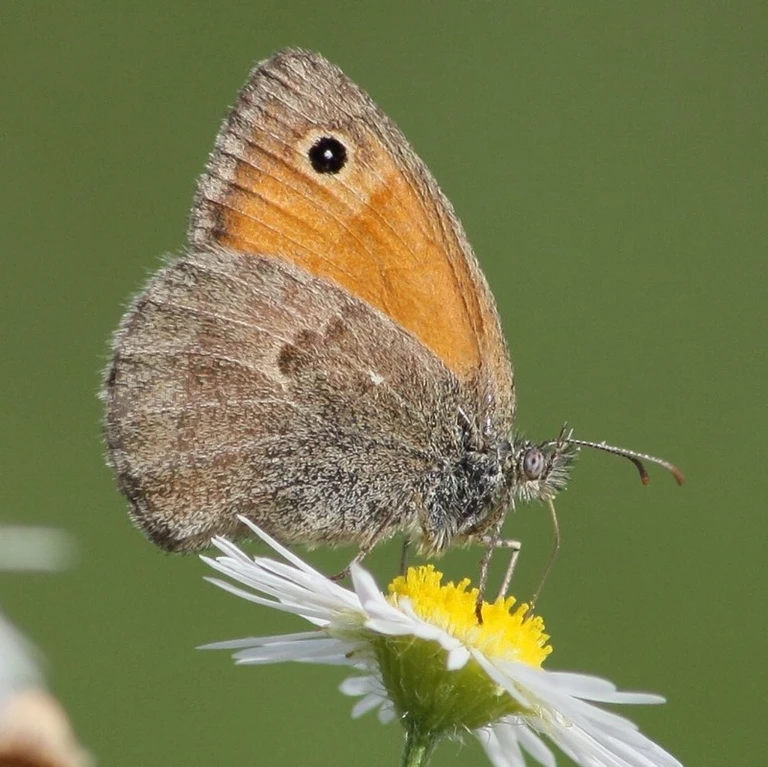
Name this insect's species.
Coenonympha pamphilus
